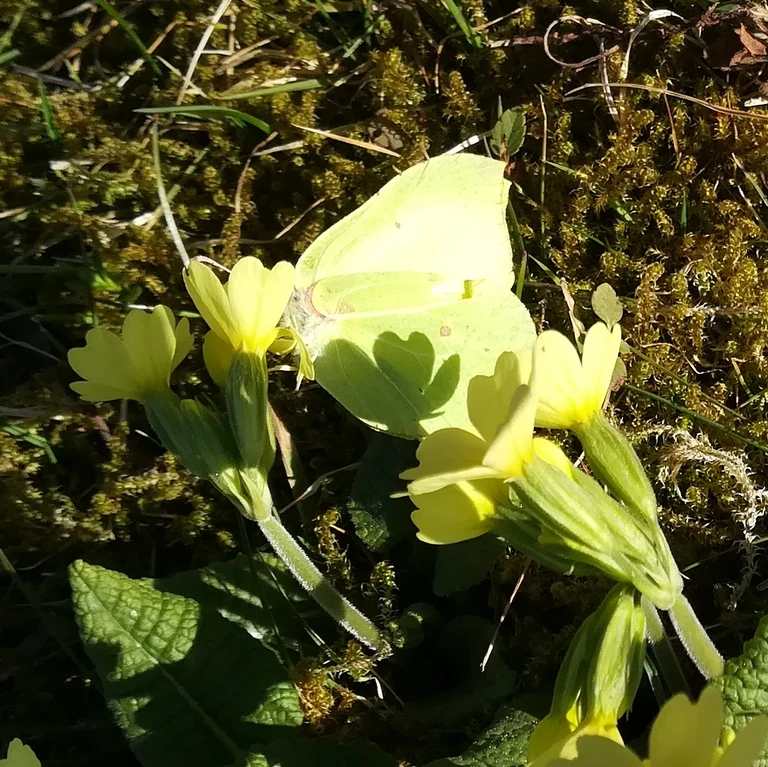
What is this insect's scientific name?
Gonepteryx rhamni
